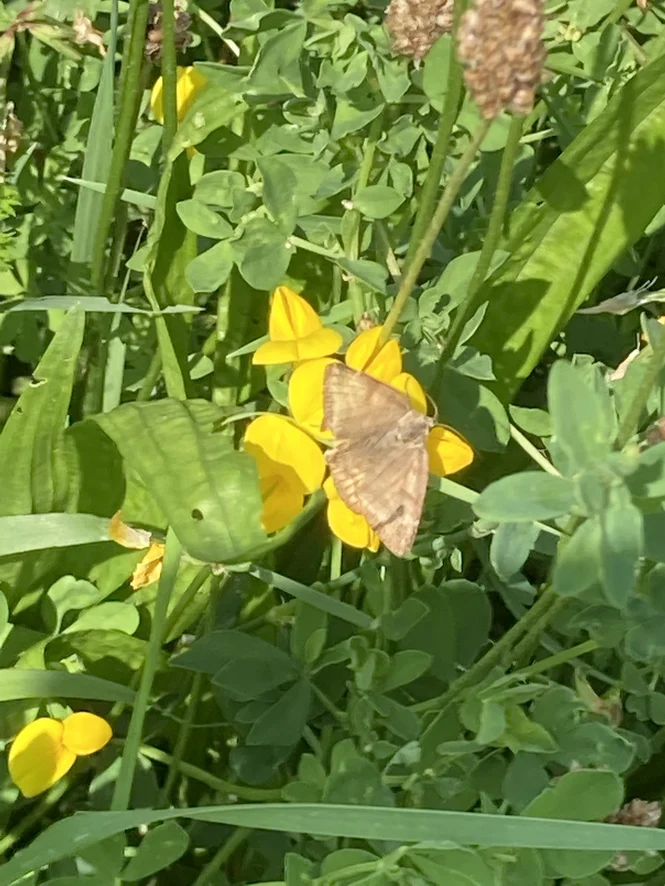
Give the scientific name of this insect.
Euclidia glyphica
